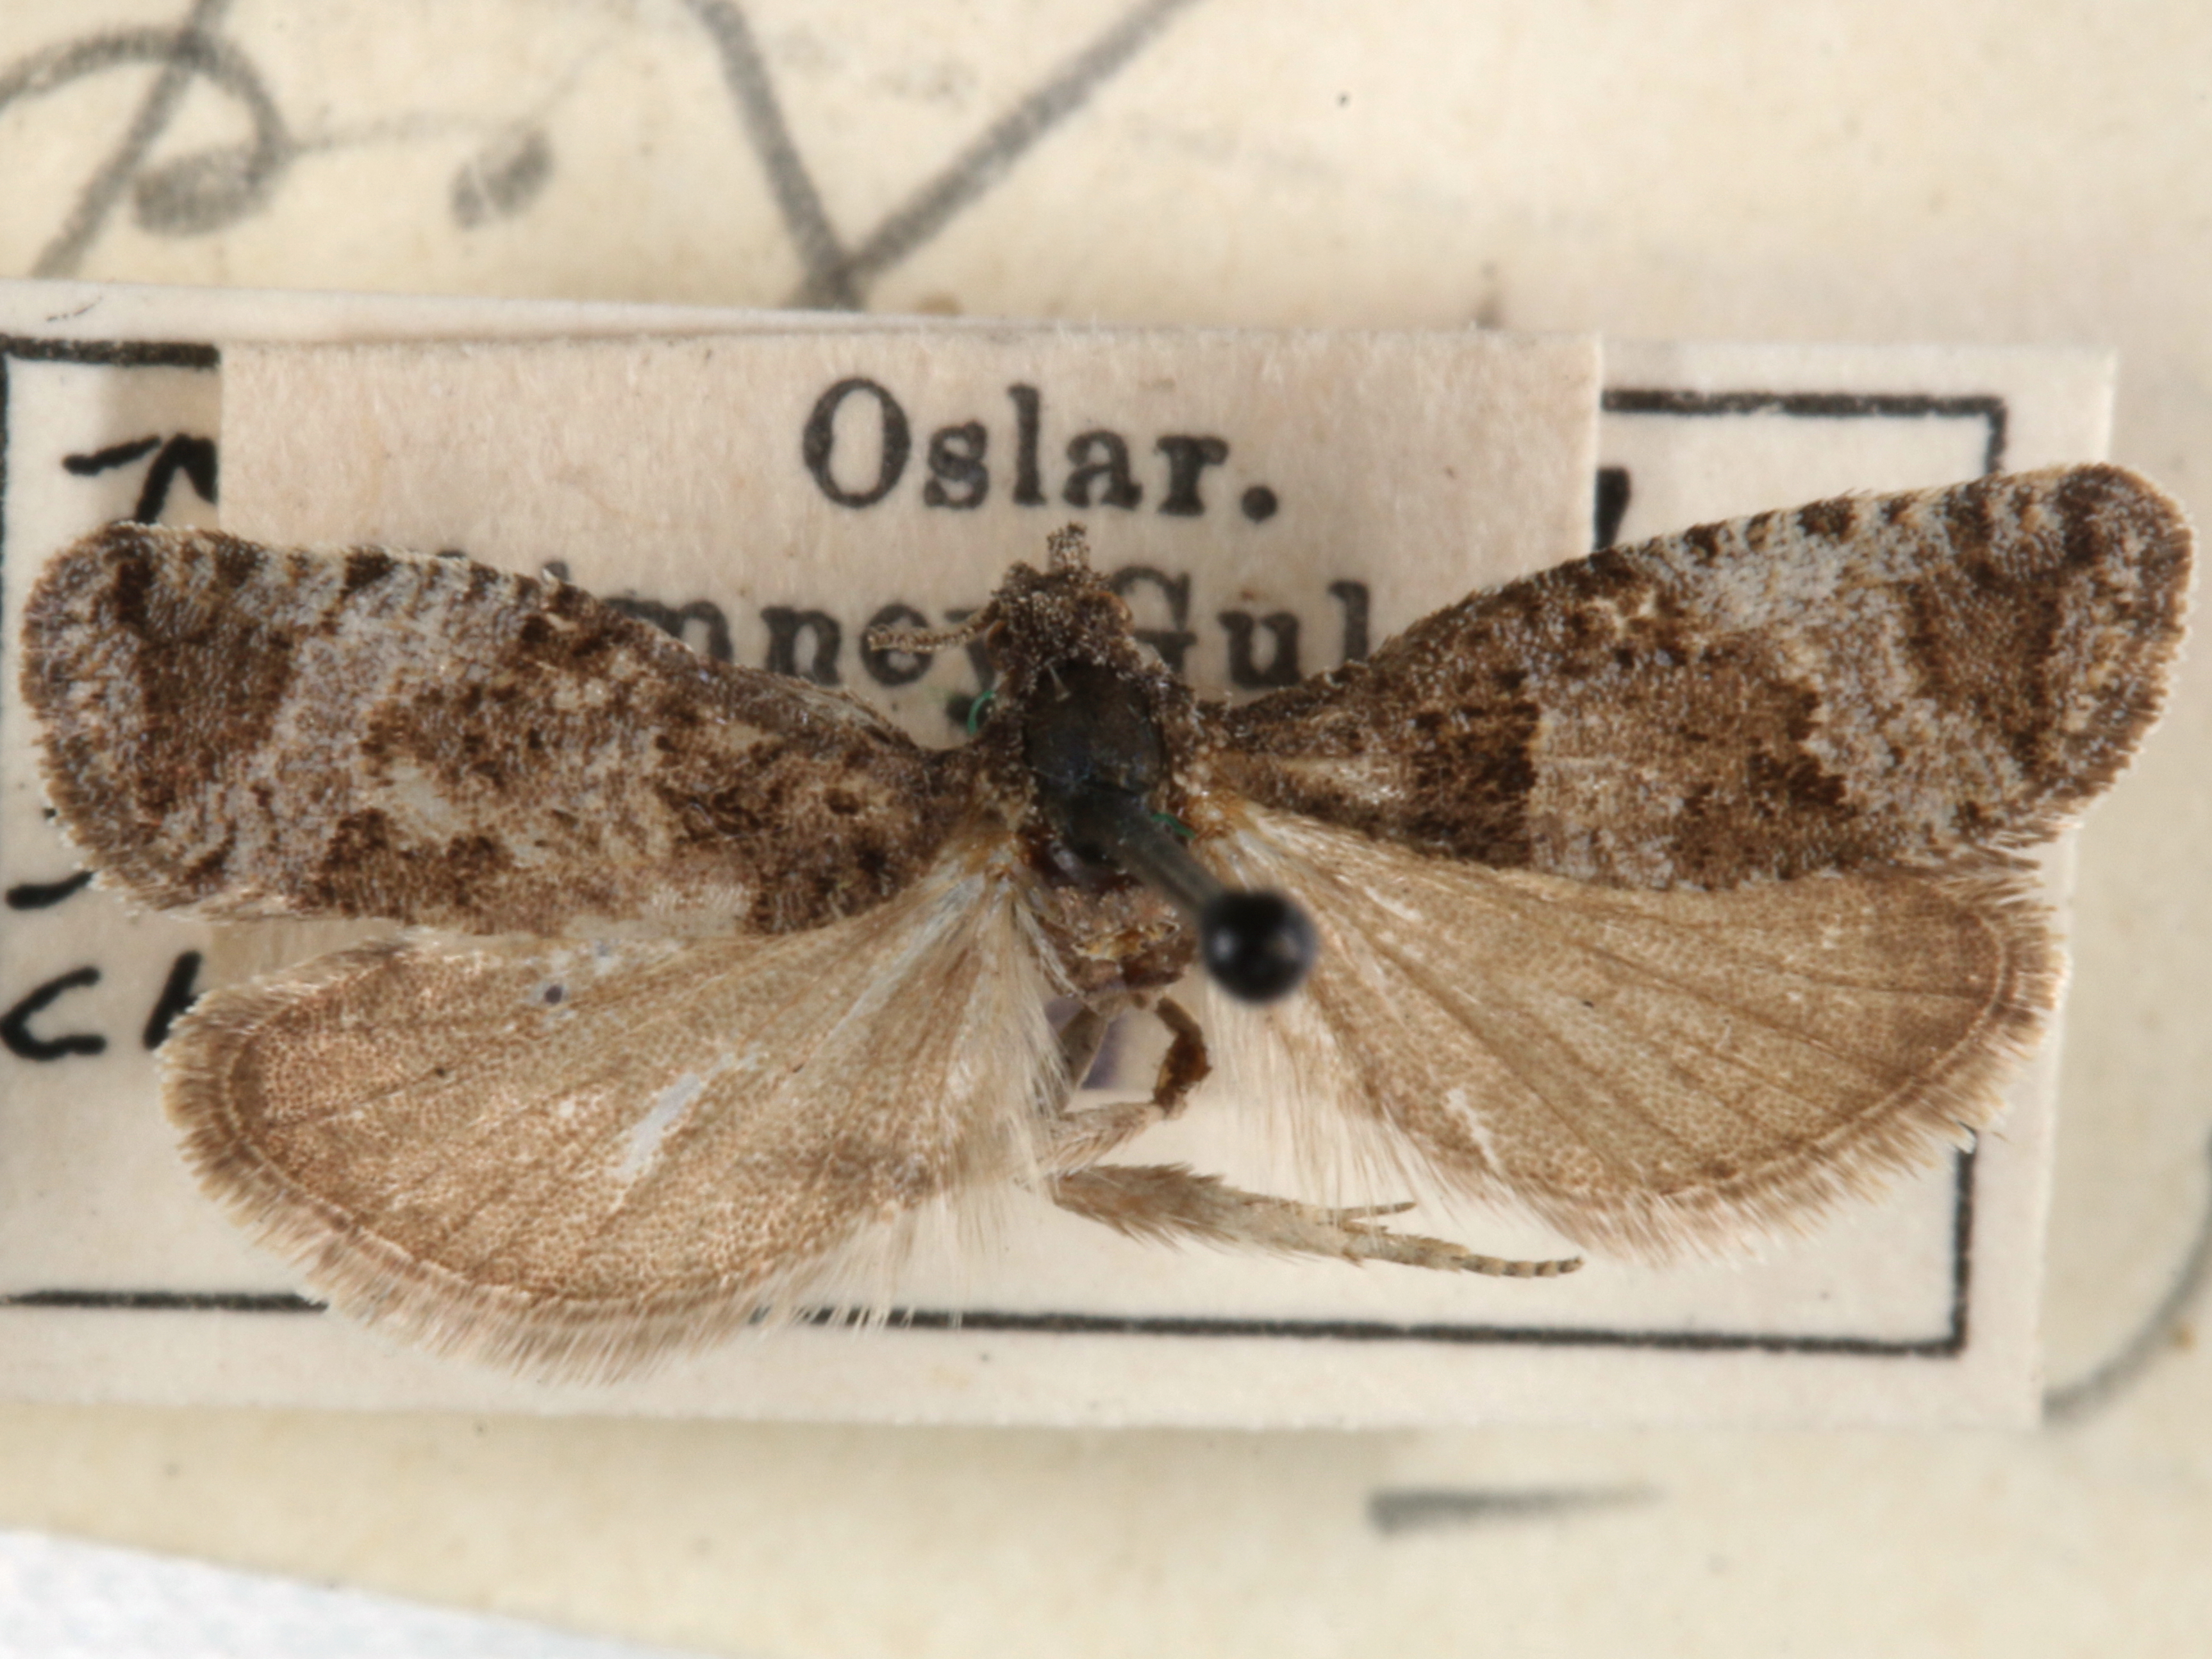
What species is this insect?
Epiblema radicana
